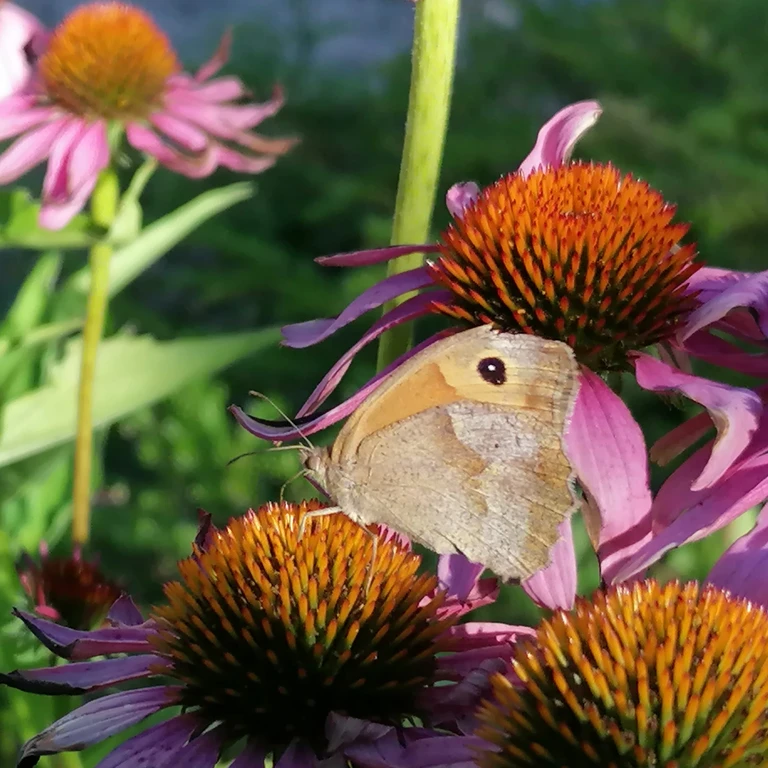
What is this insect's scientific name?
Maniola jurtina
